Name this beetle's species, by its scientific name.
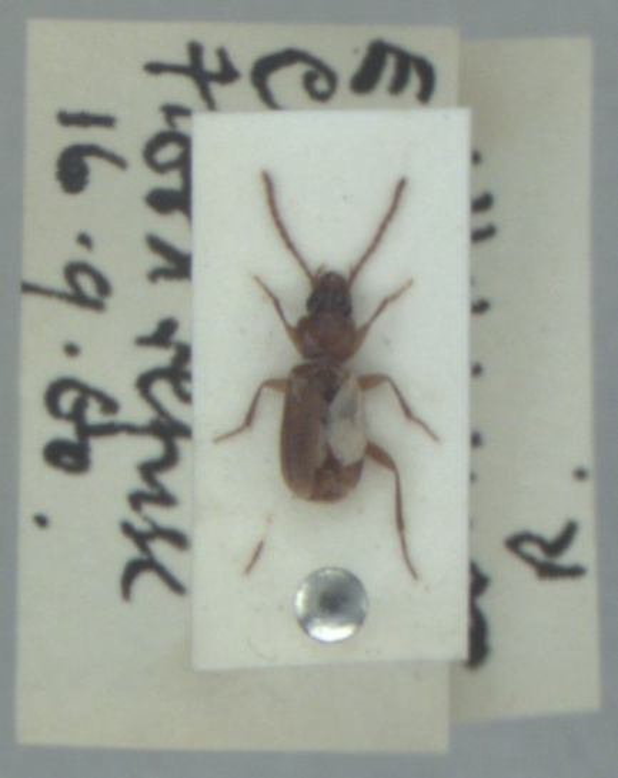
Trechoblemus micros
